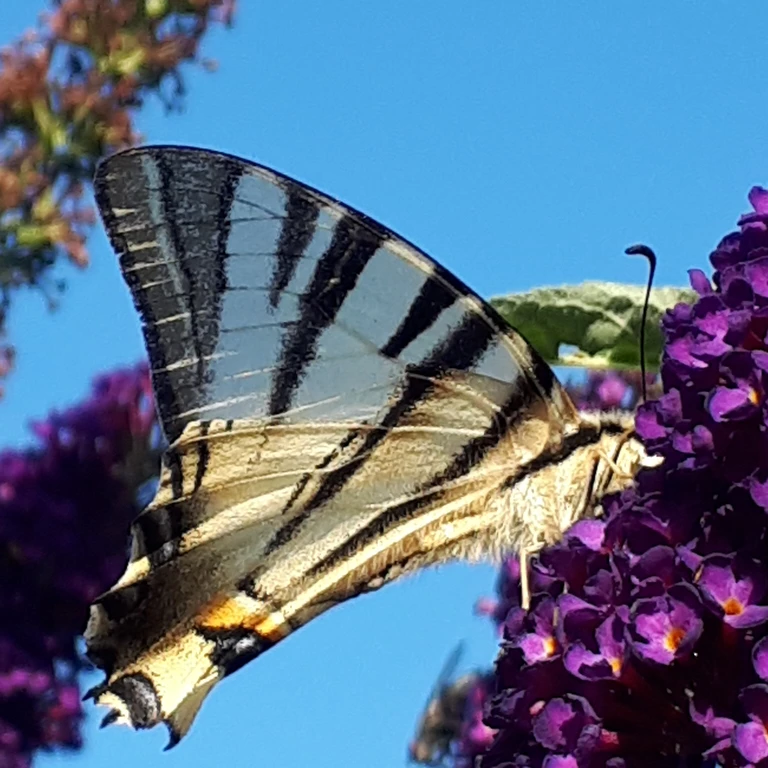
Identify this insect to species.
Iphiclides podalirius
